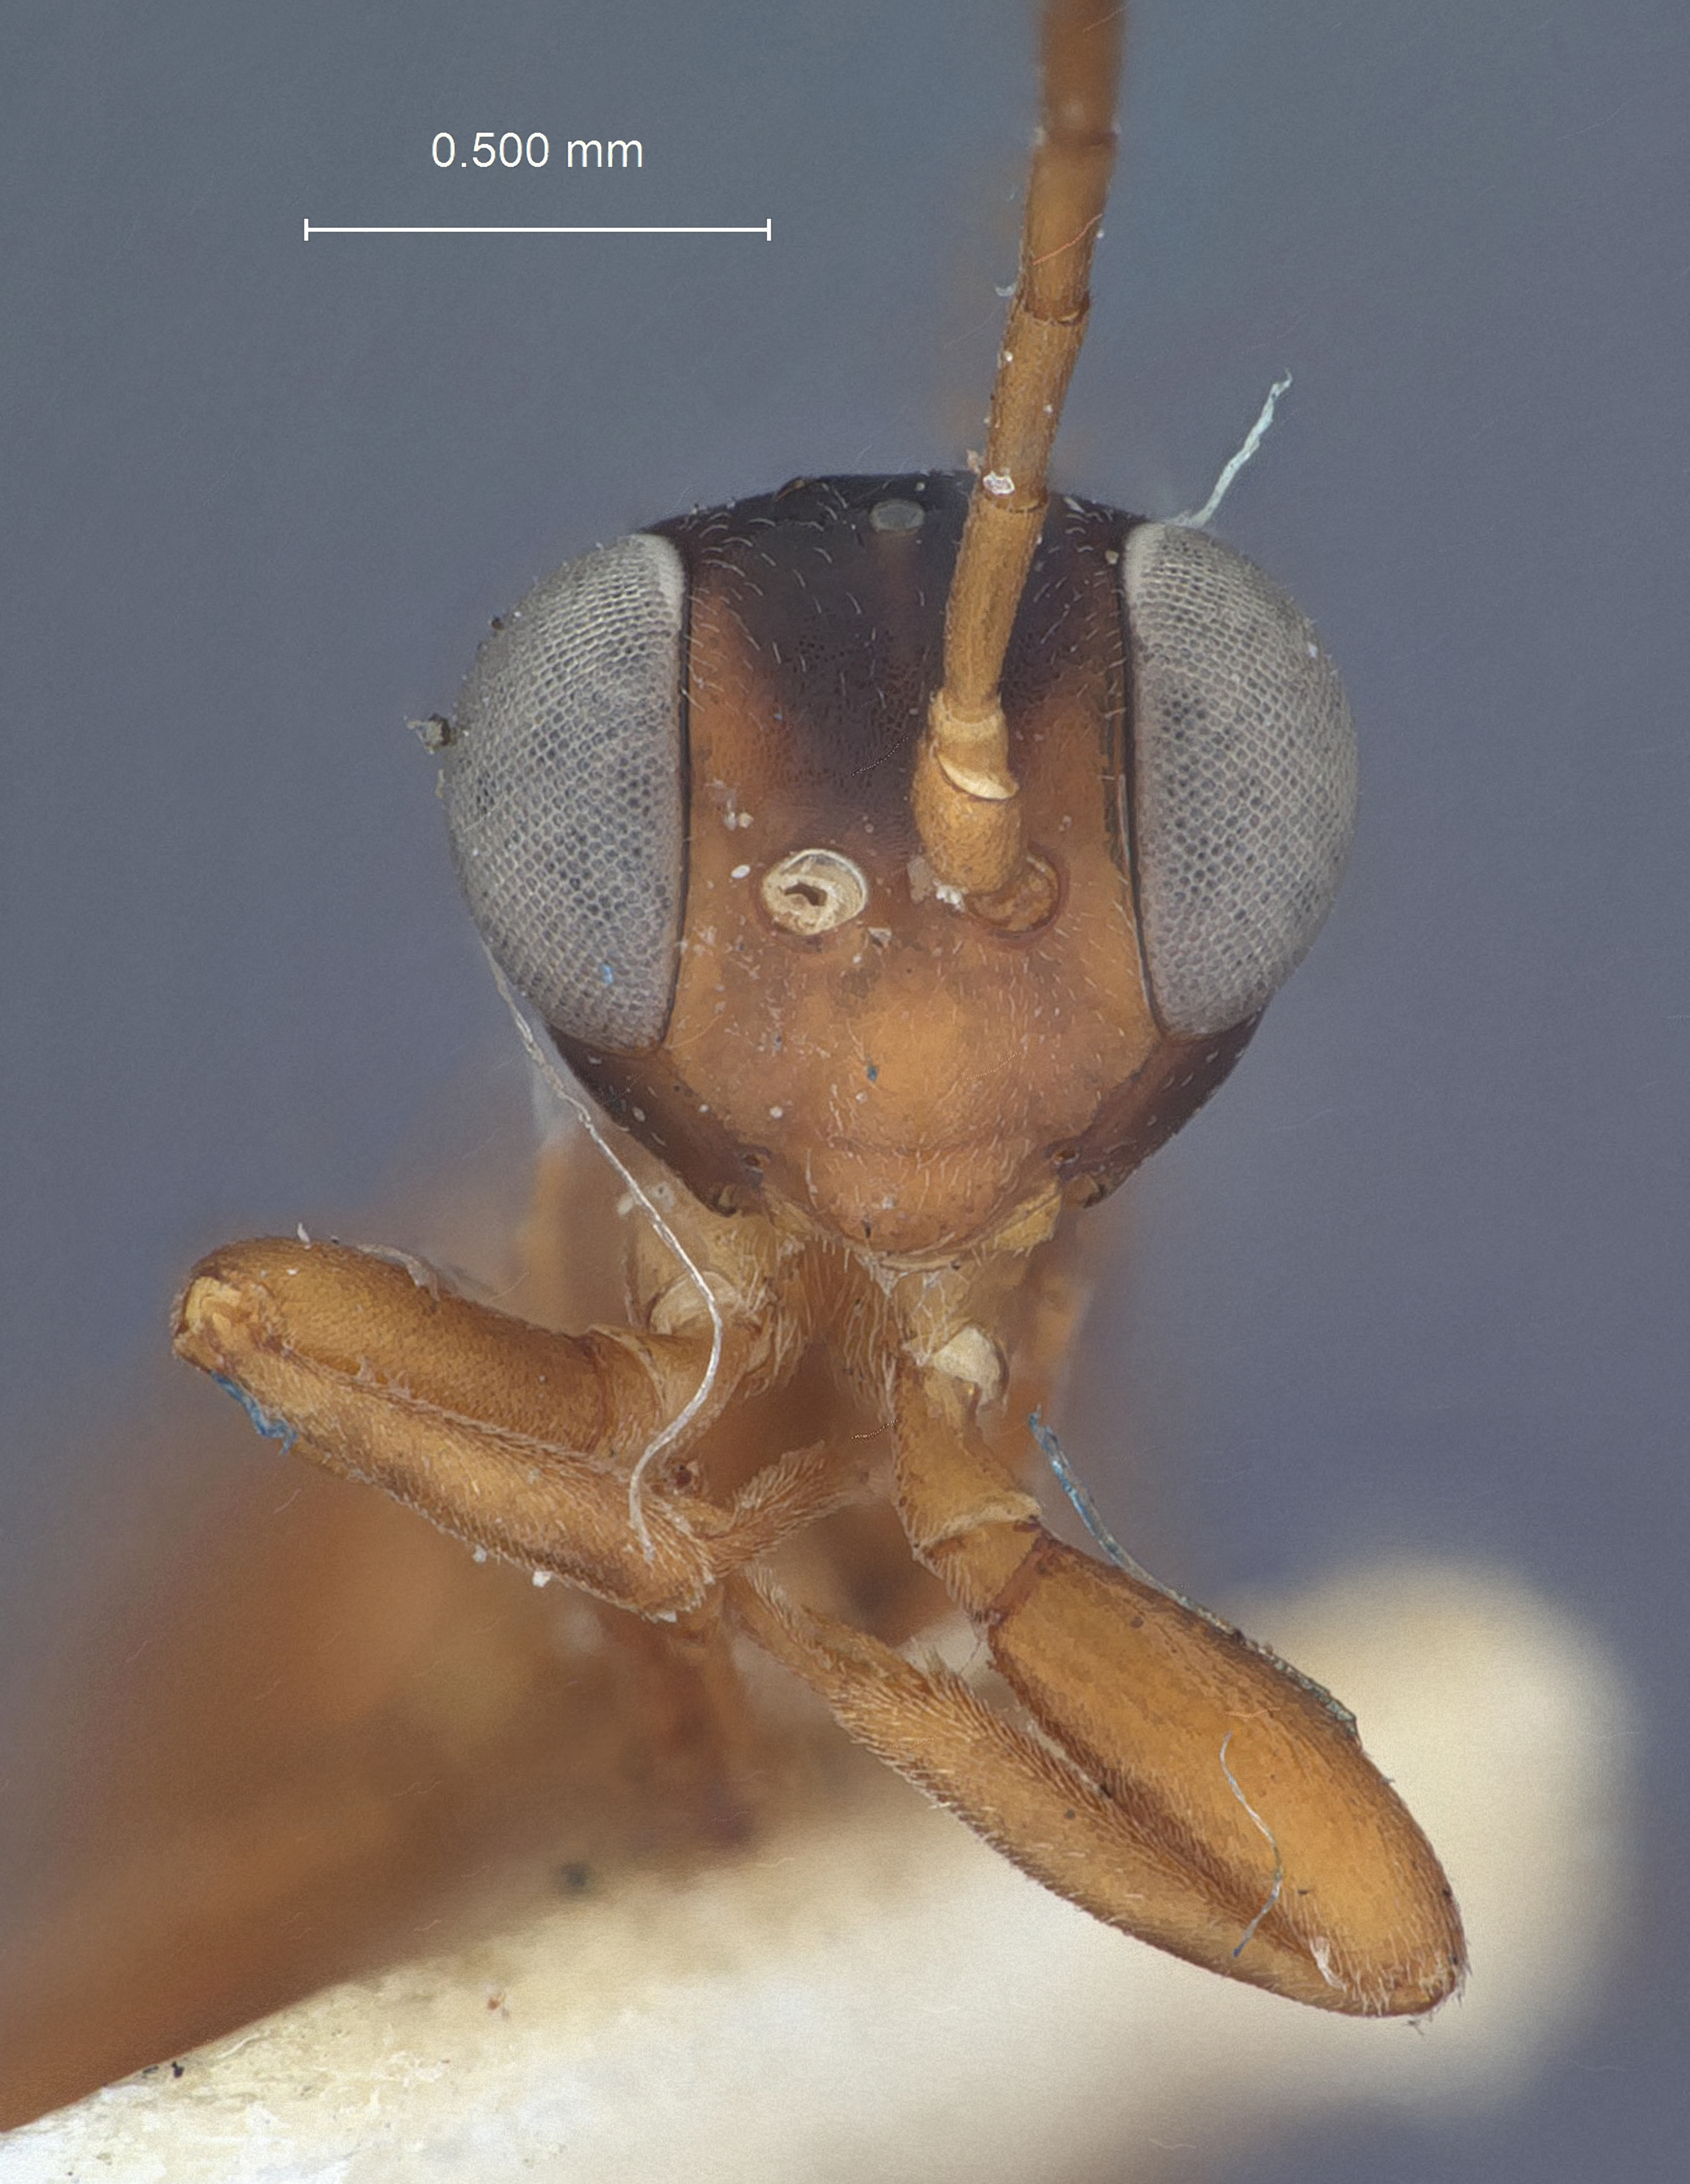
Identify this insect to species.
Pezomachus coloradensis
